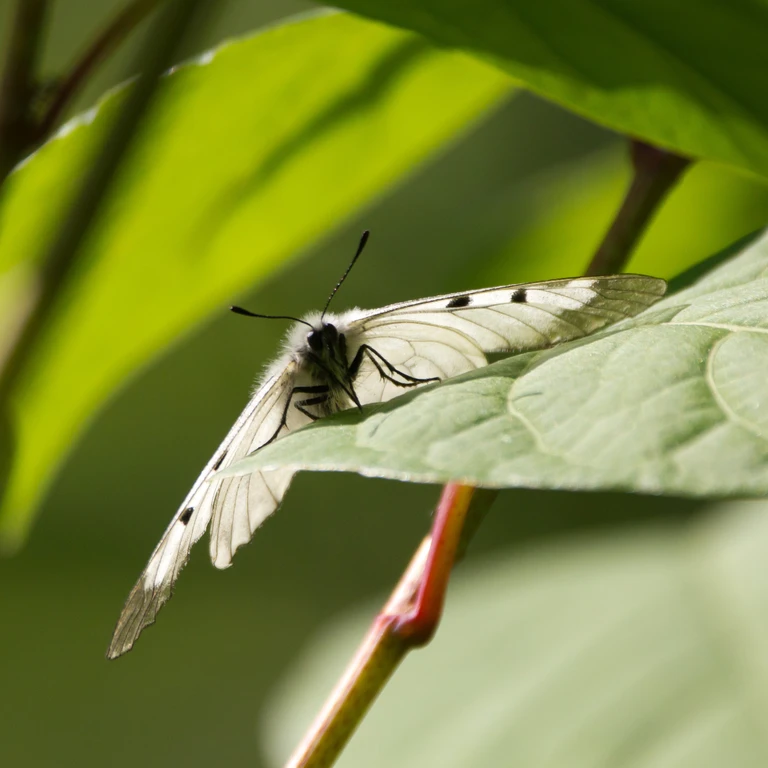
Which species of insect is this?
Parnassius mnemosyne
